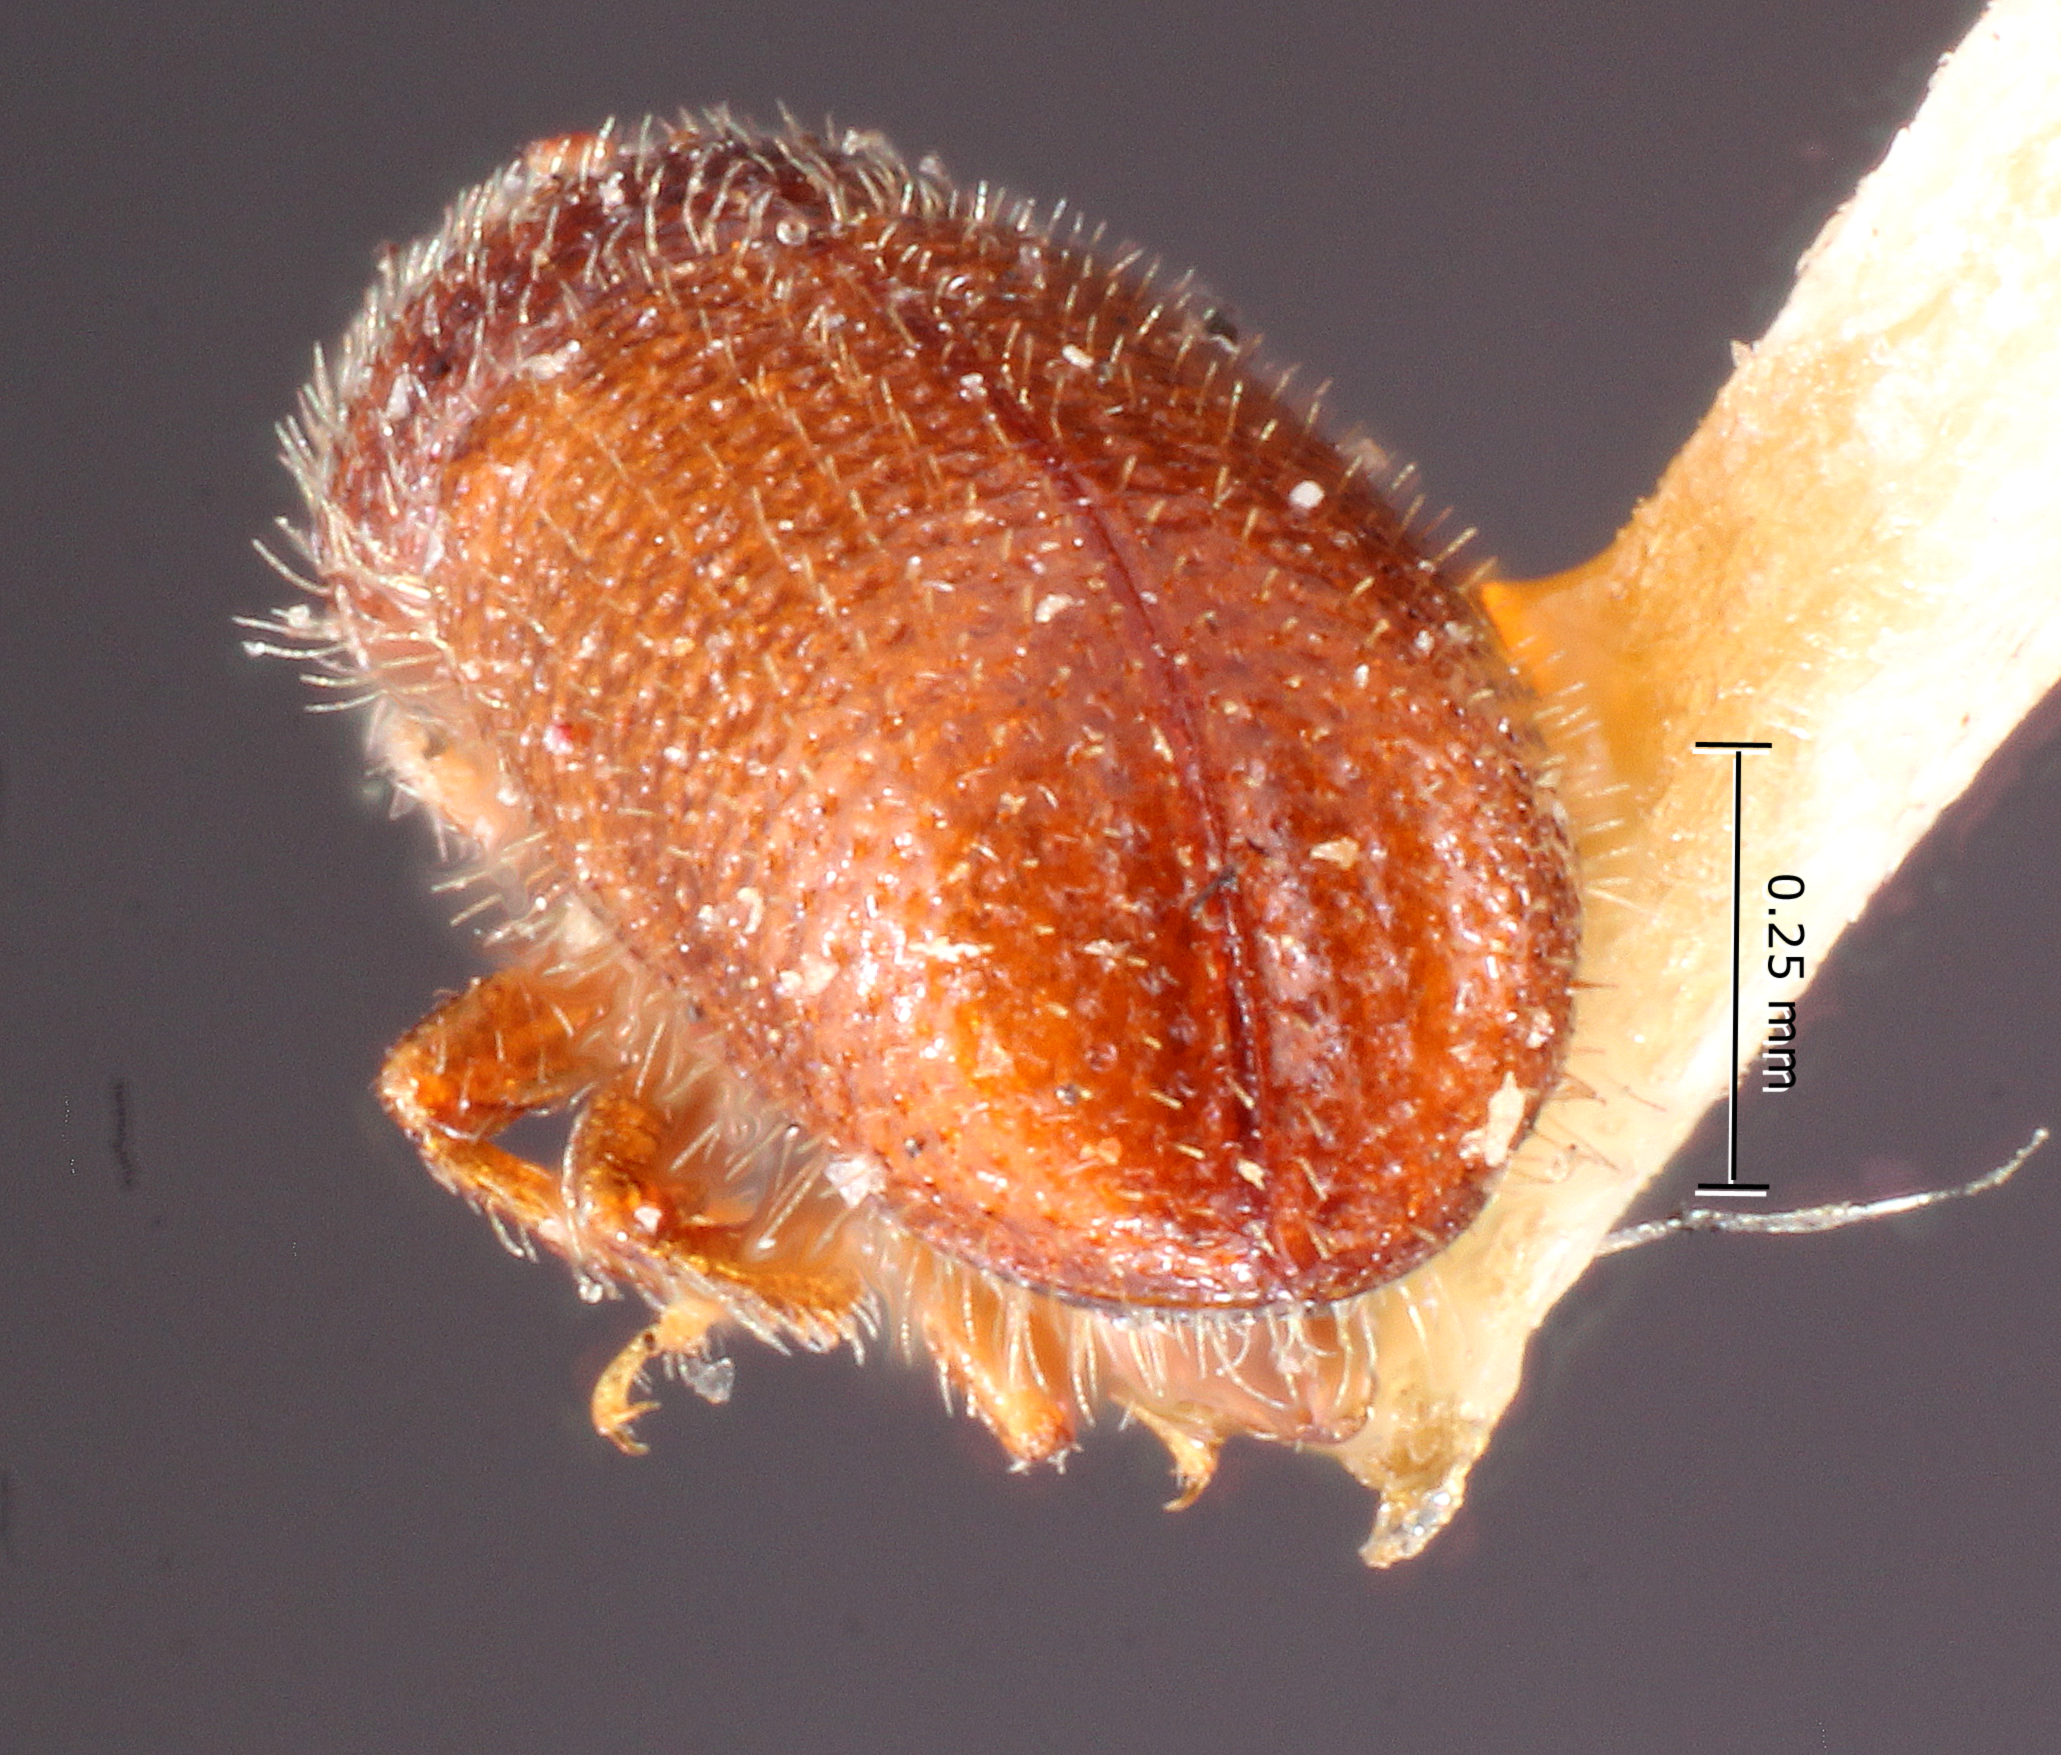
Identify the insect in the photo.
Xylocleptes floridensis
